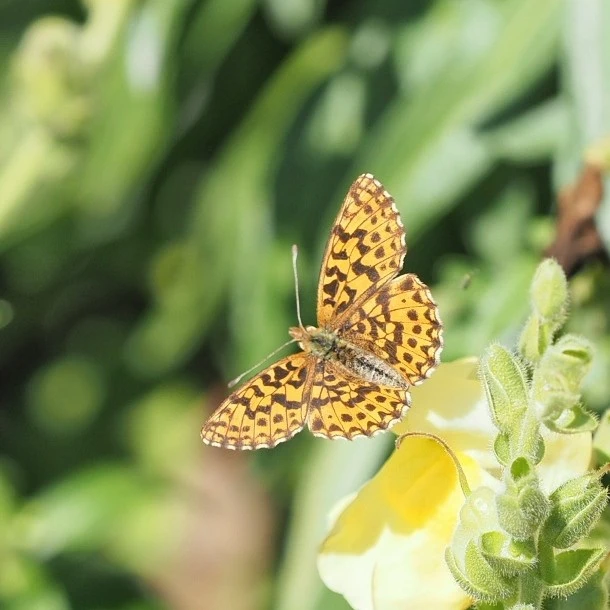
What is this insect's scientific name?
Boloria dia
